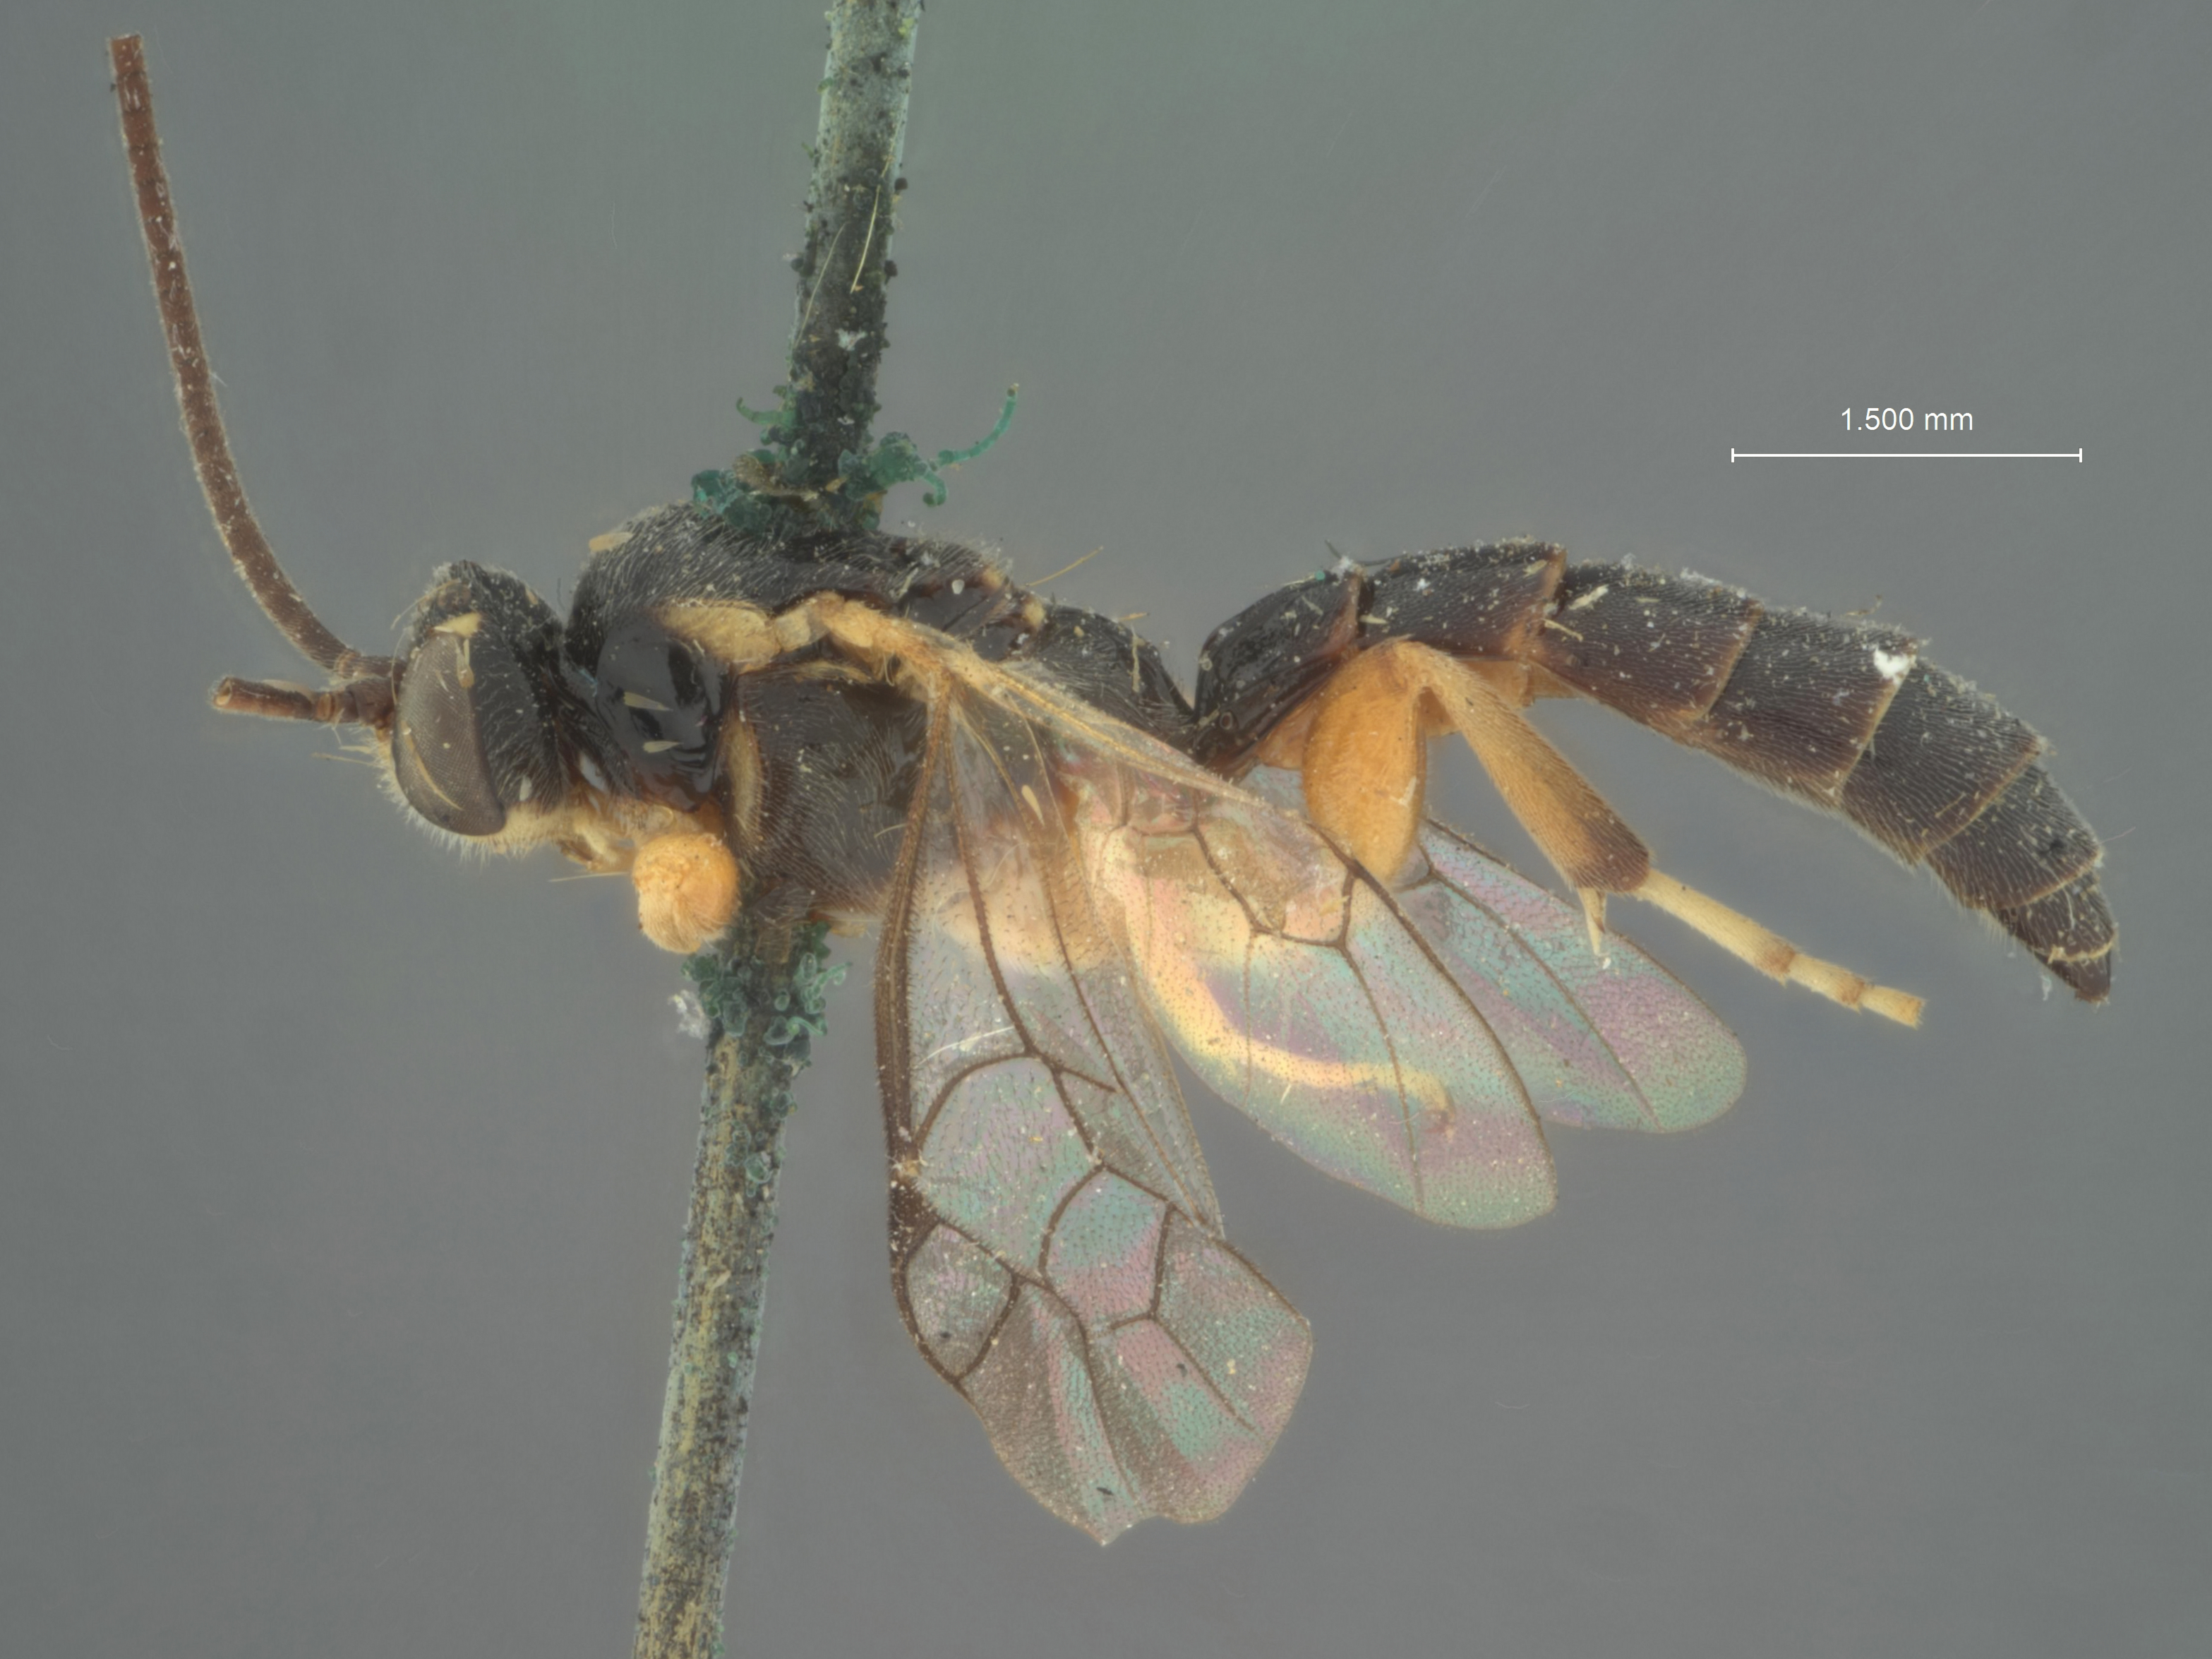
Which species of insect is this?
Exochus albifrons
